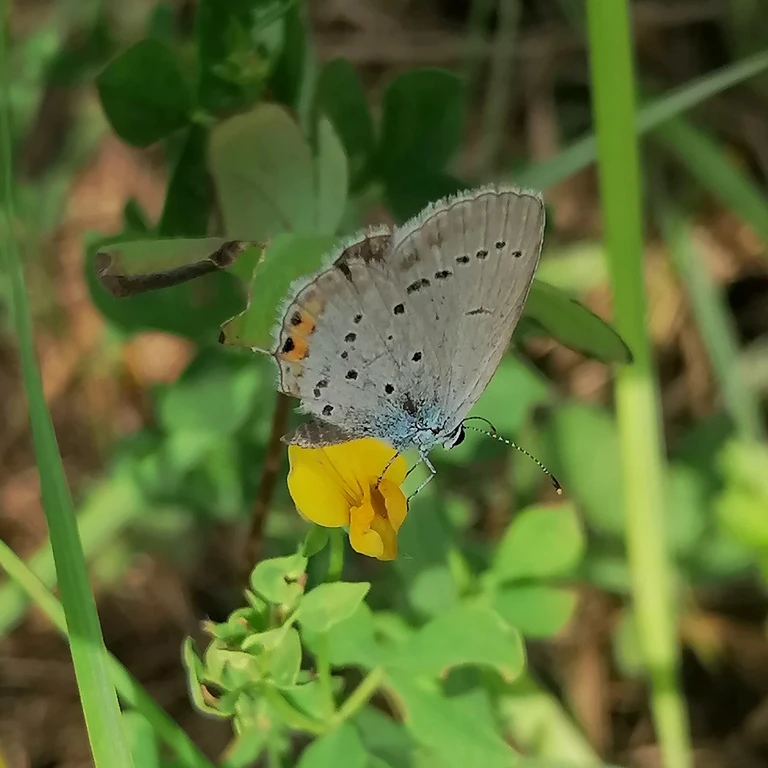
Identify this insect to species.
Cupido argiades (also Elkalyce argiades)
